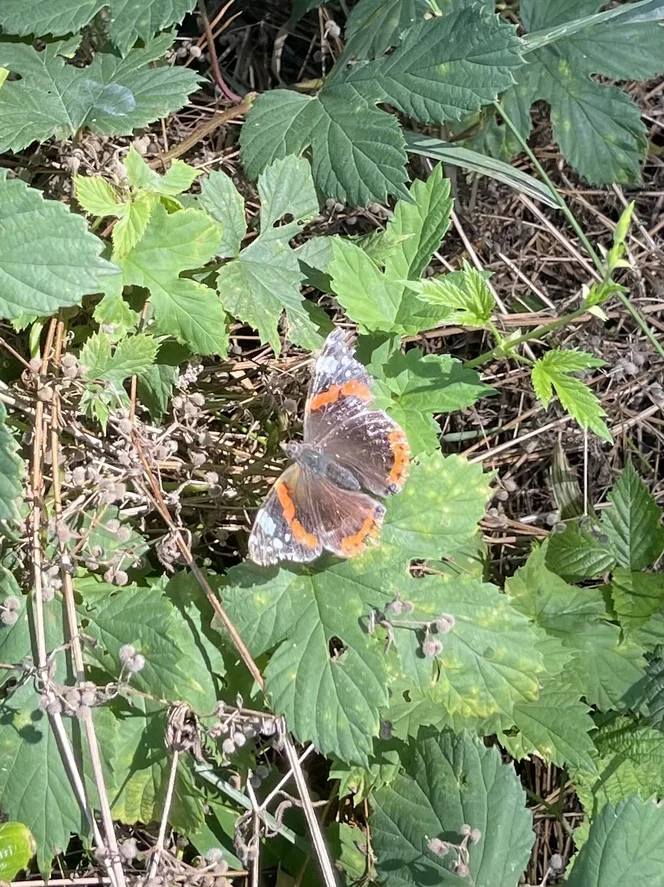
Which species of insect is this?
Vanessa atalanta
